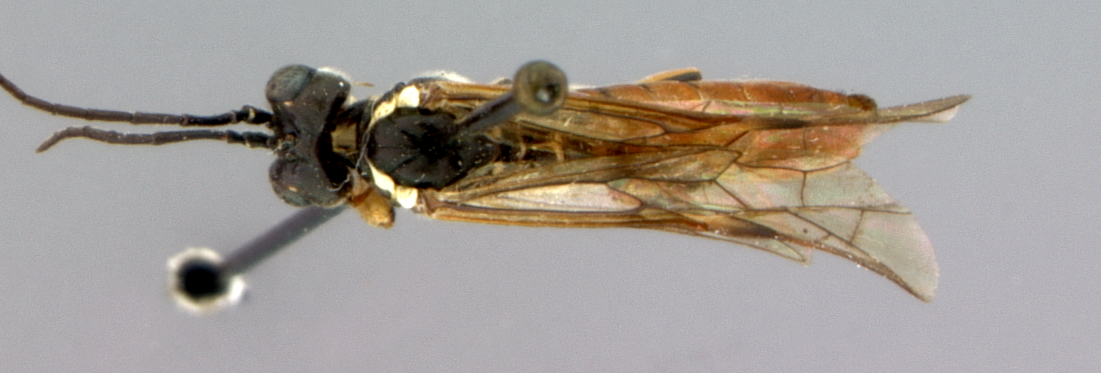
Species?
Tenthredo diversiceps
